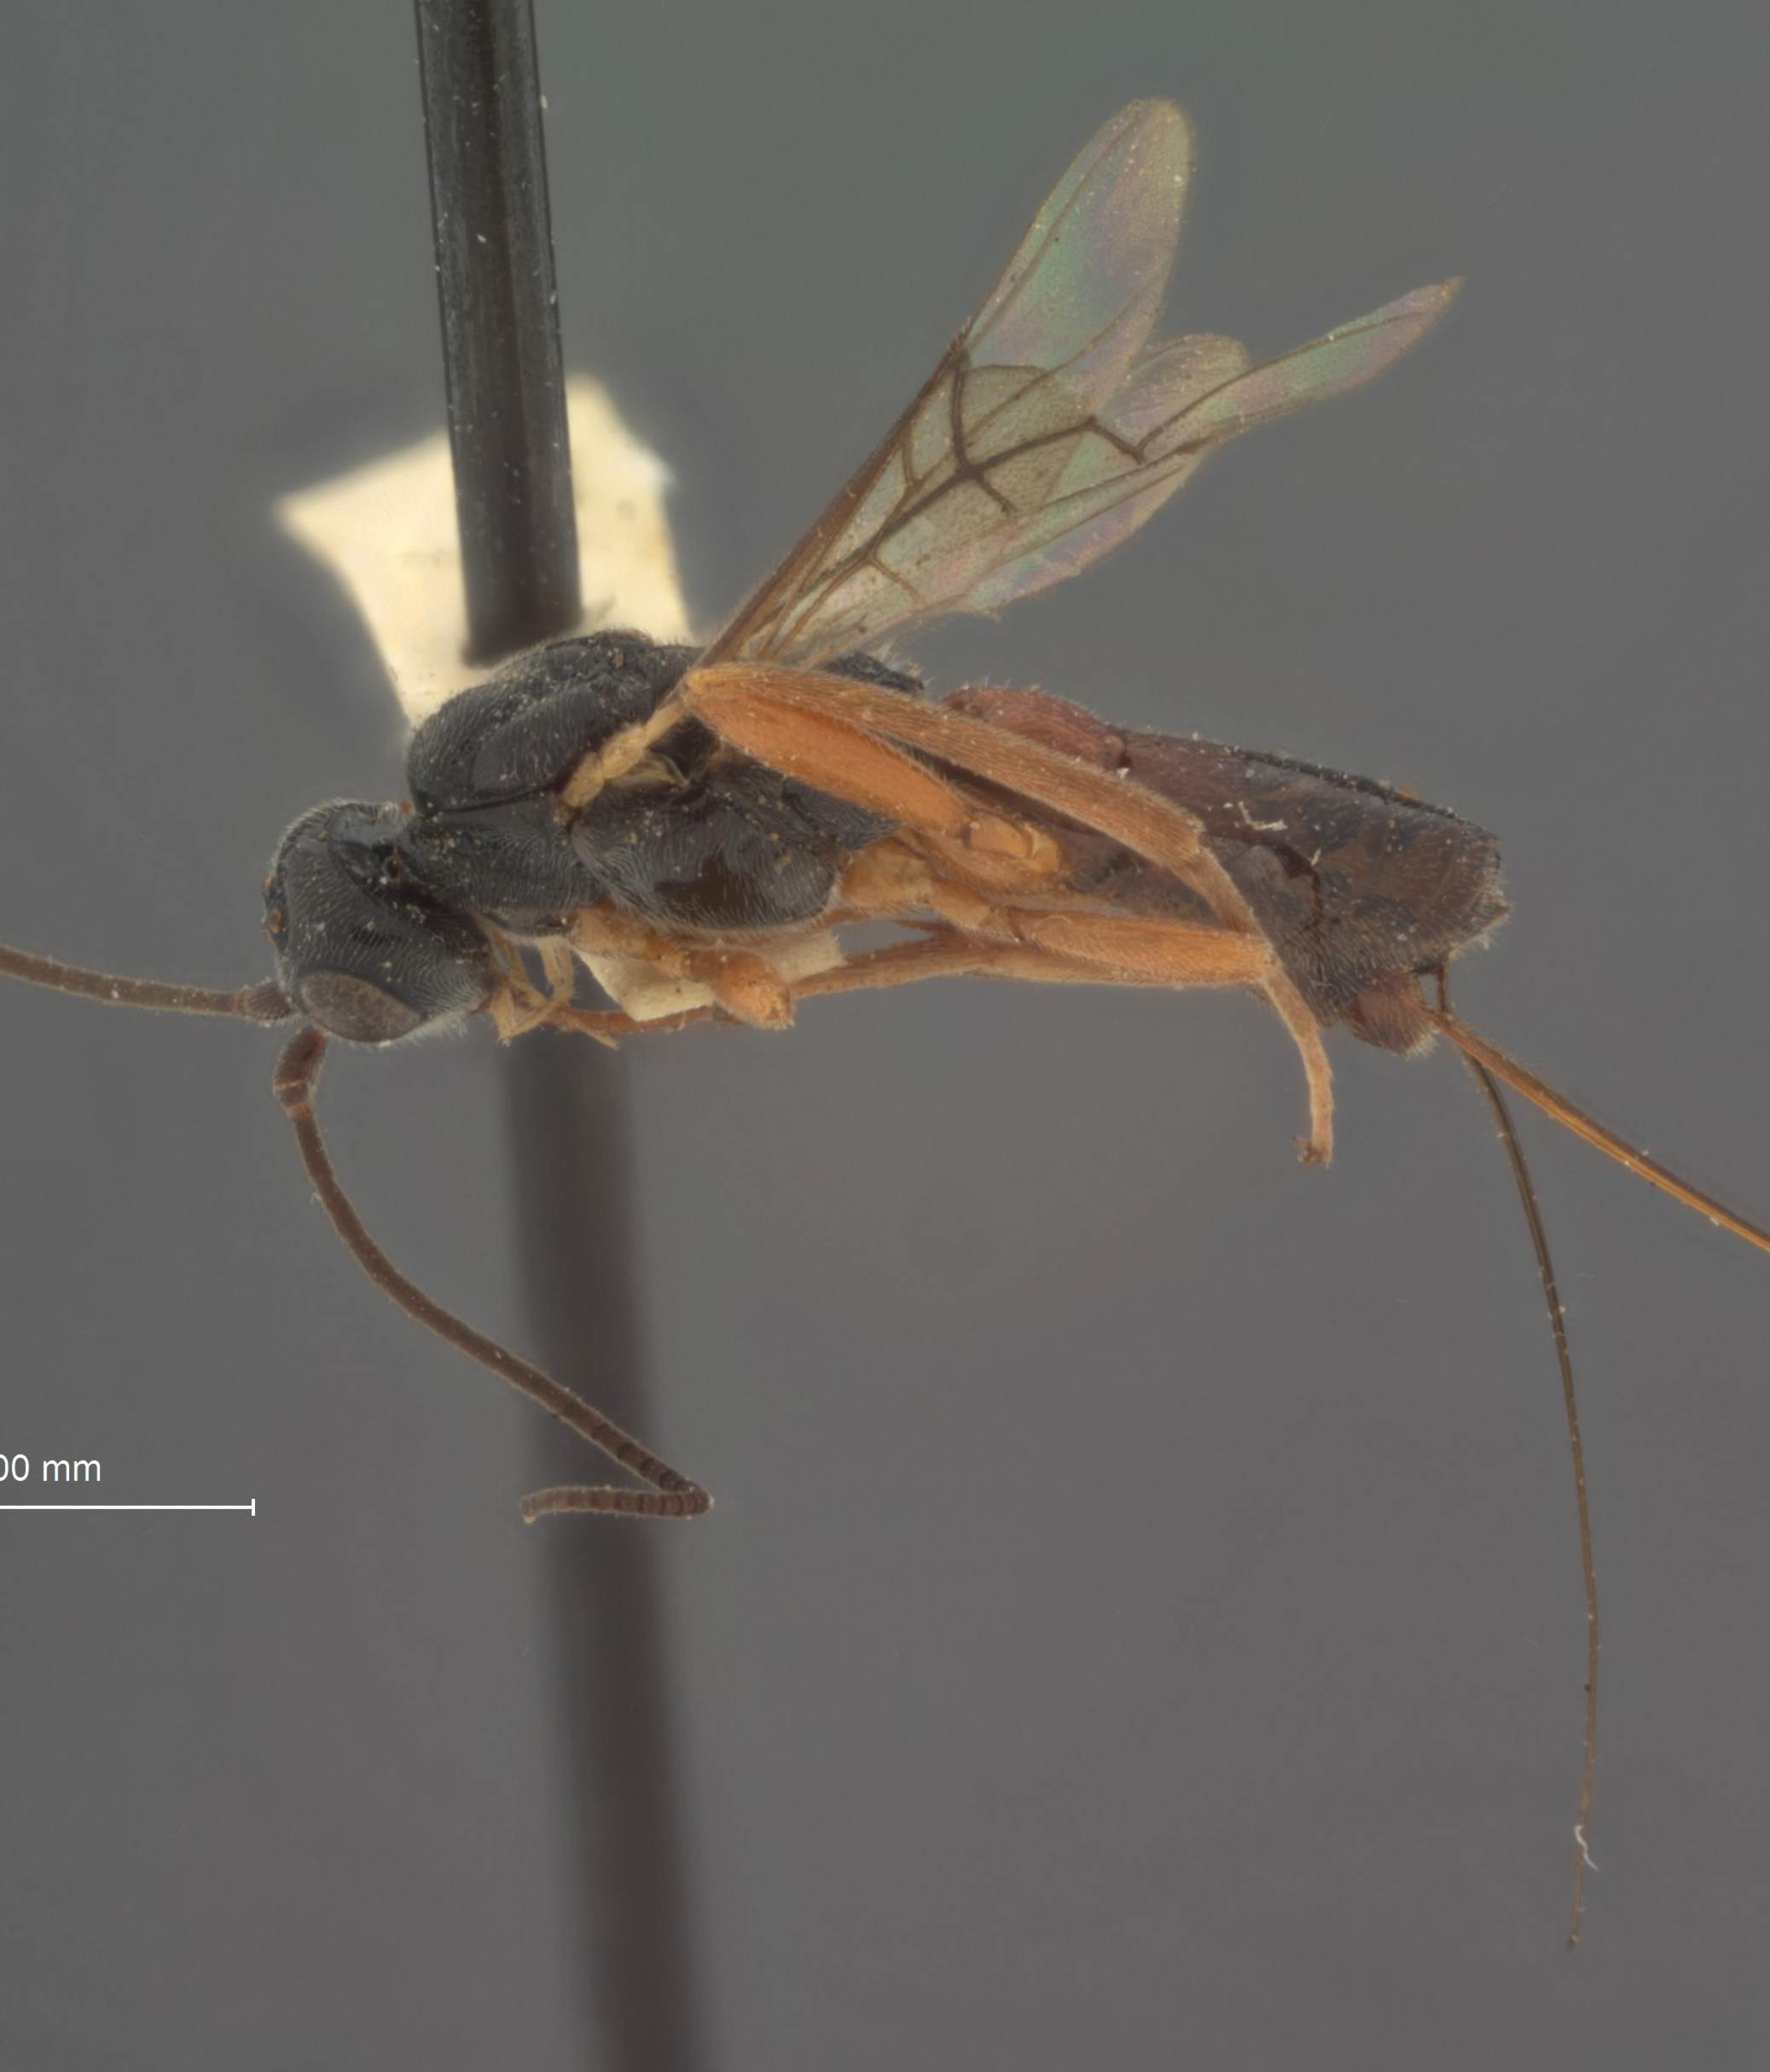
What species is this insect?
Diospilus californicus
